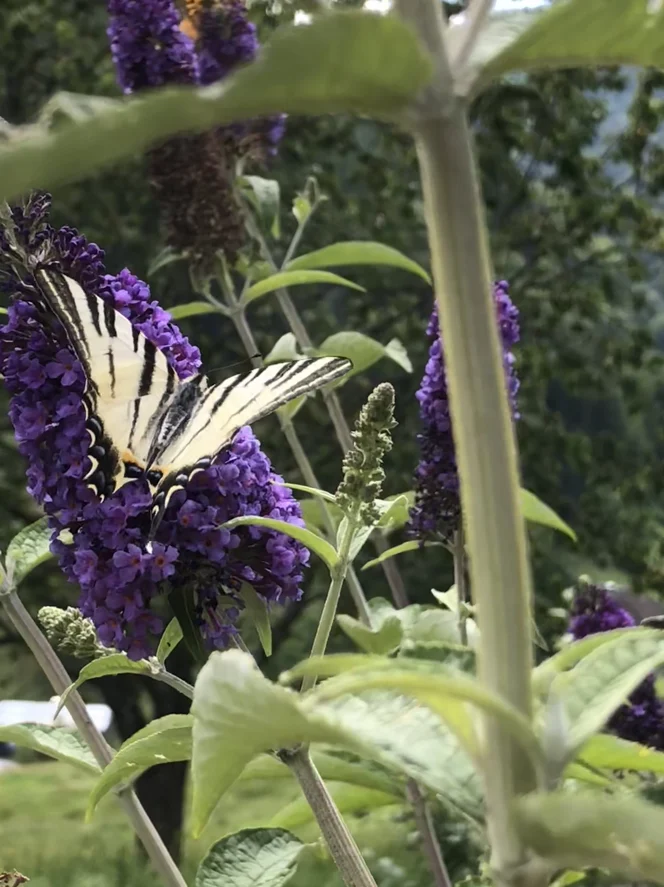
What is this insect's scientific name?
Iphiclides podalirius
